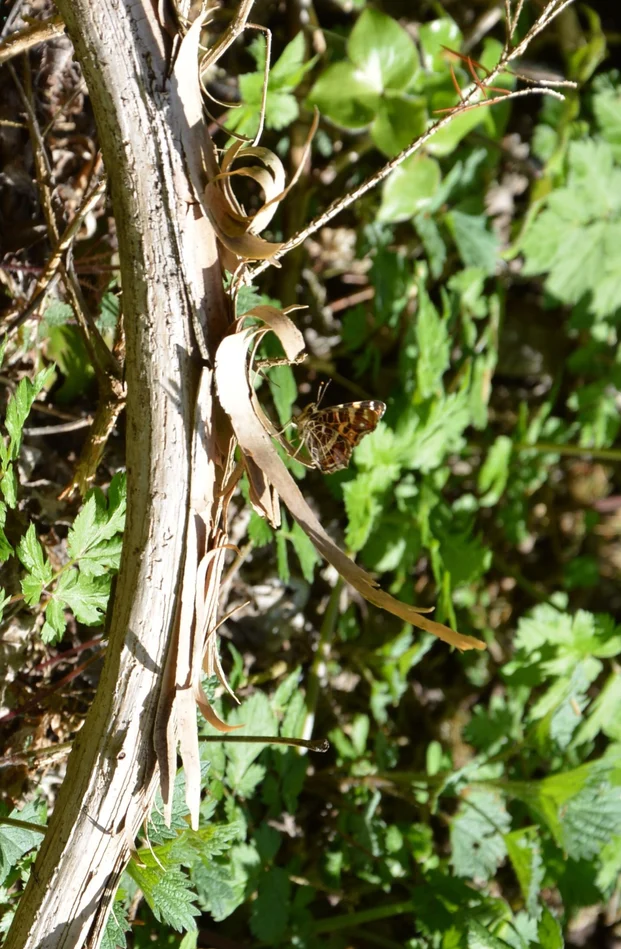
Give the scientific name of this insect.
Araschnia levana
